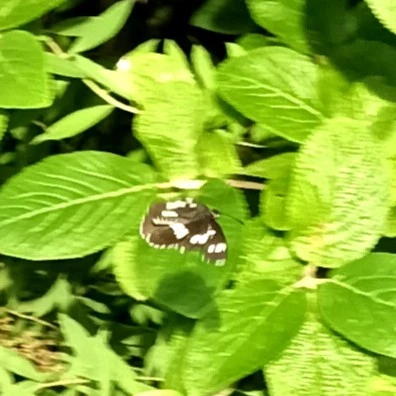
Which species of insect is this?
Neptis rivularis
